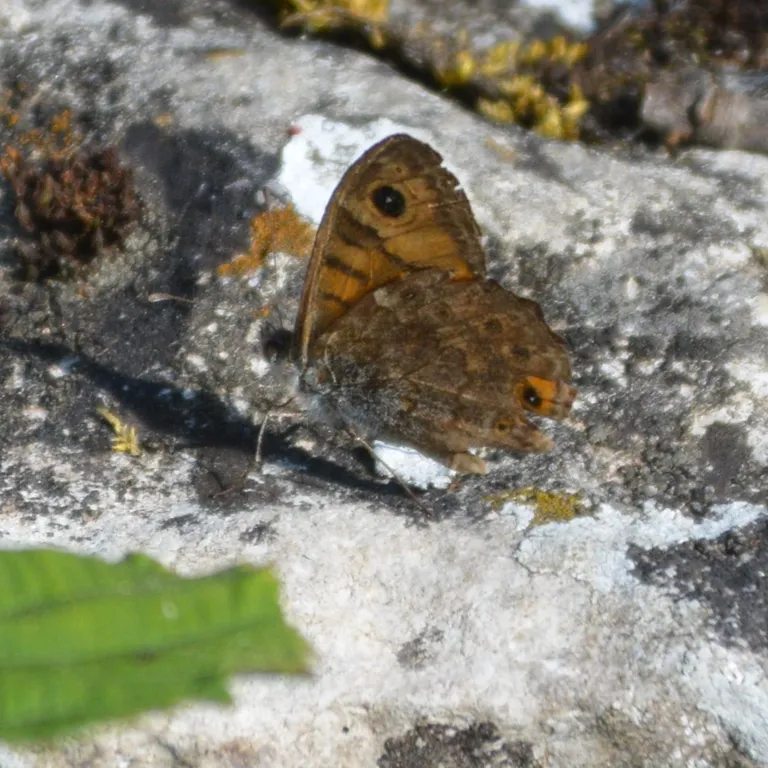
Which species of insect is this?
Lasiommata megera (also Pararge megera)
